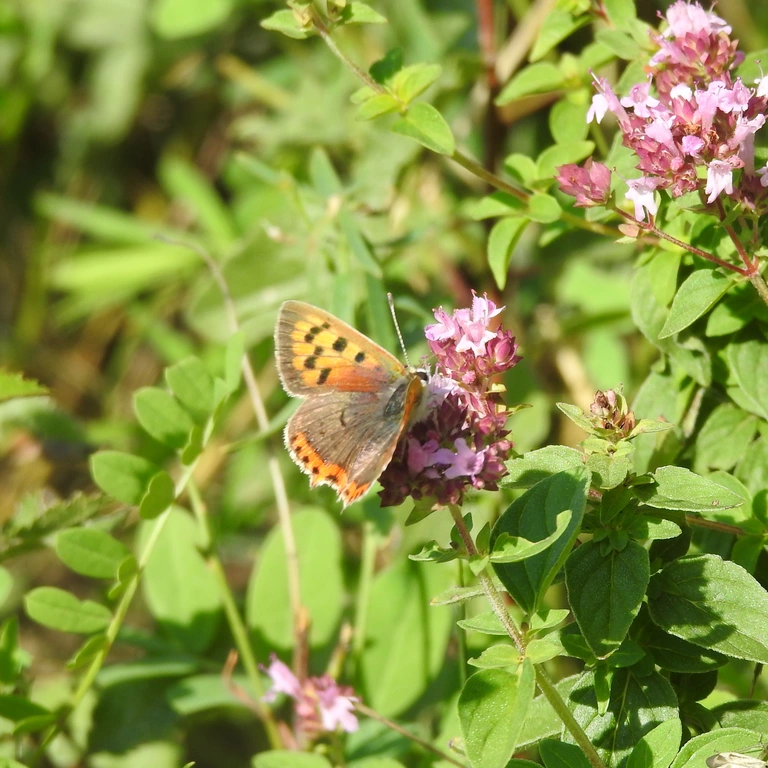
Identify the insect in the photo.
Lycaena phlaeas
